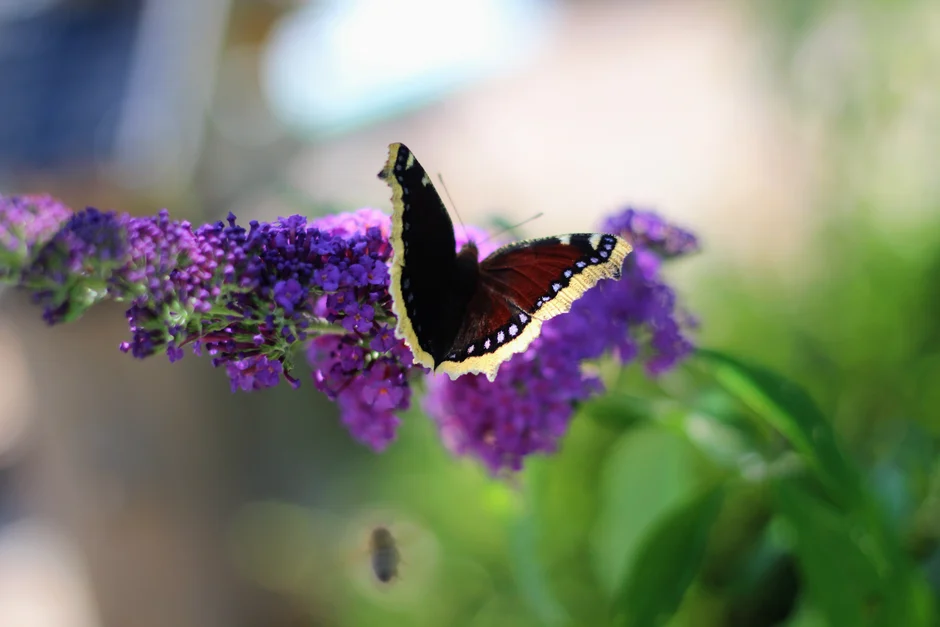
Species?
Nymphalis antiopa
